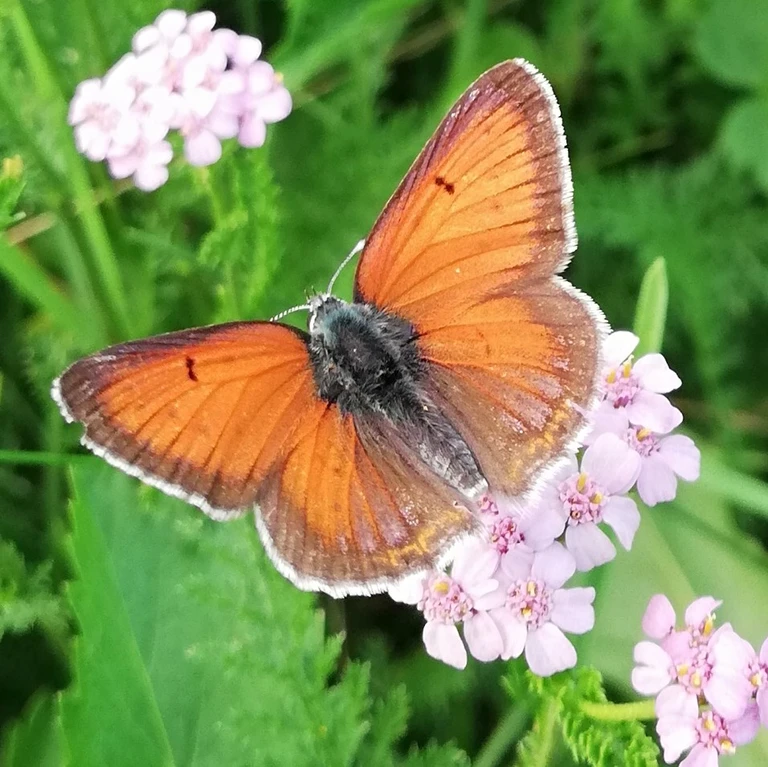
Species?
Lycaena hippothoe (also Palaeochrysophanus hippothoe)
